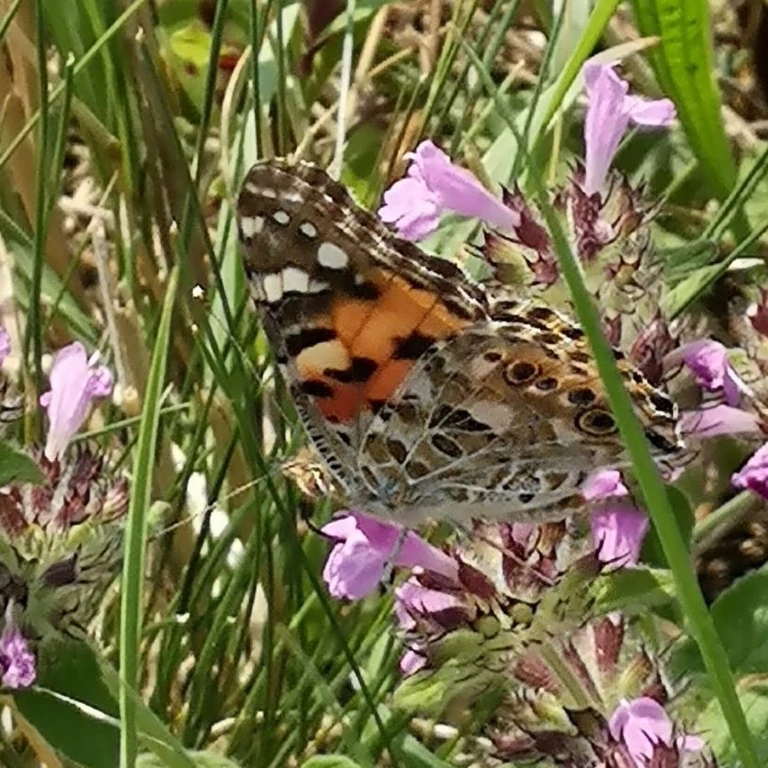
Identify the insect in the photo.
Vanessa cardui
